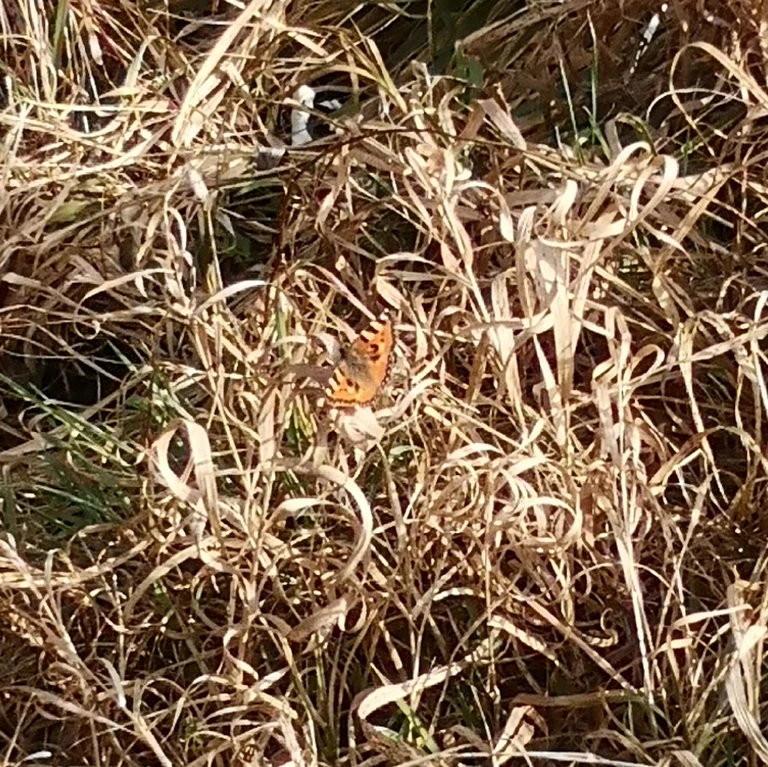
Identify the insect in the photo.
Aglais urticae
